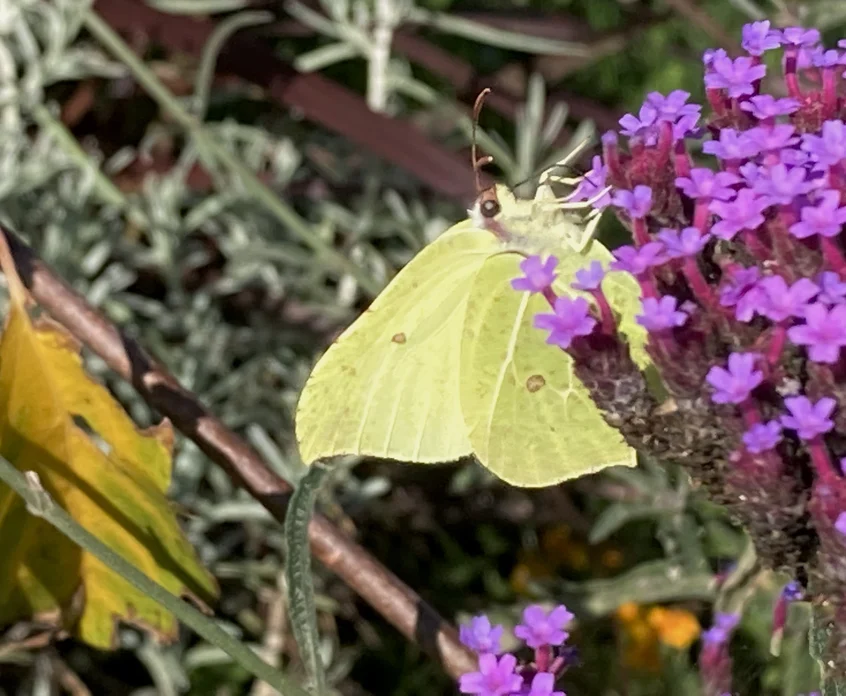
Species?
Gonepteryx rhamni
